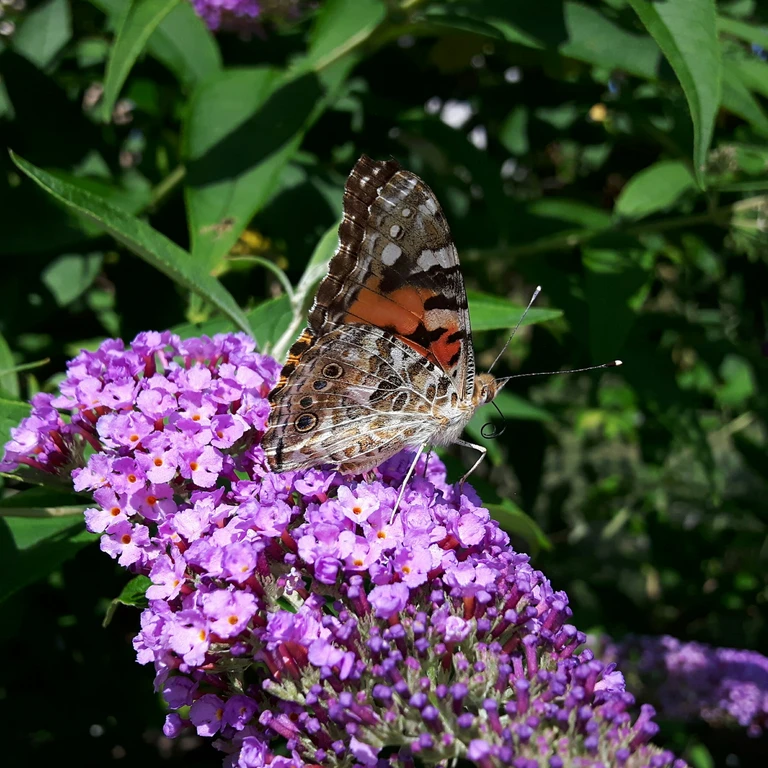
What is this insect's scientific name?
Vanessa cardui
